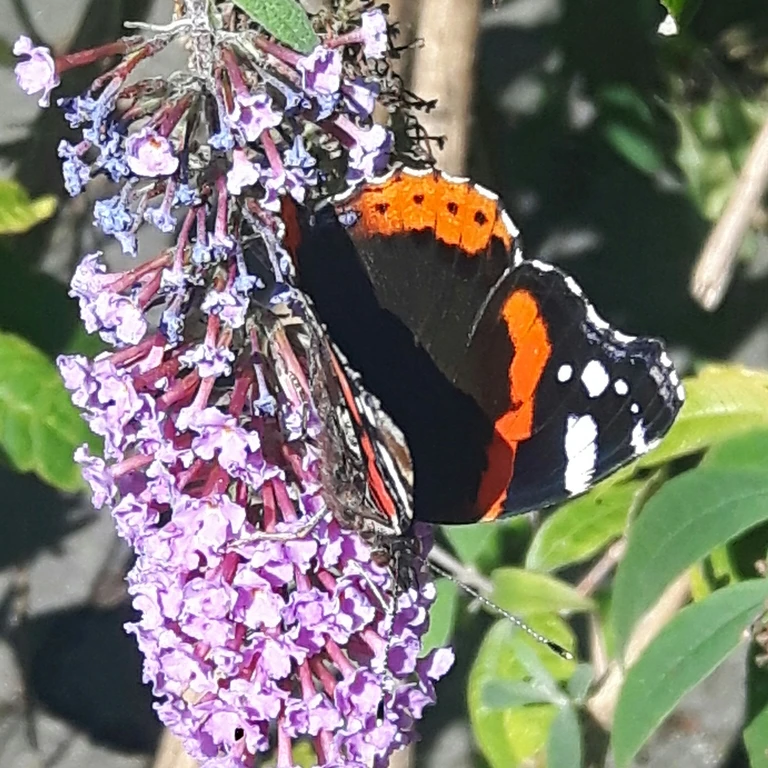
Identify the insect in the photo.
Vanessa atalanta
